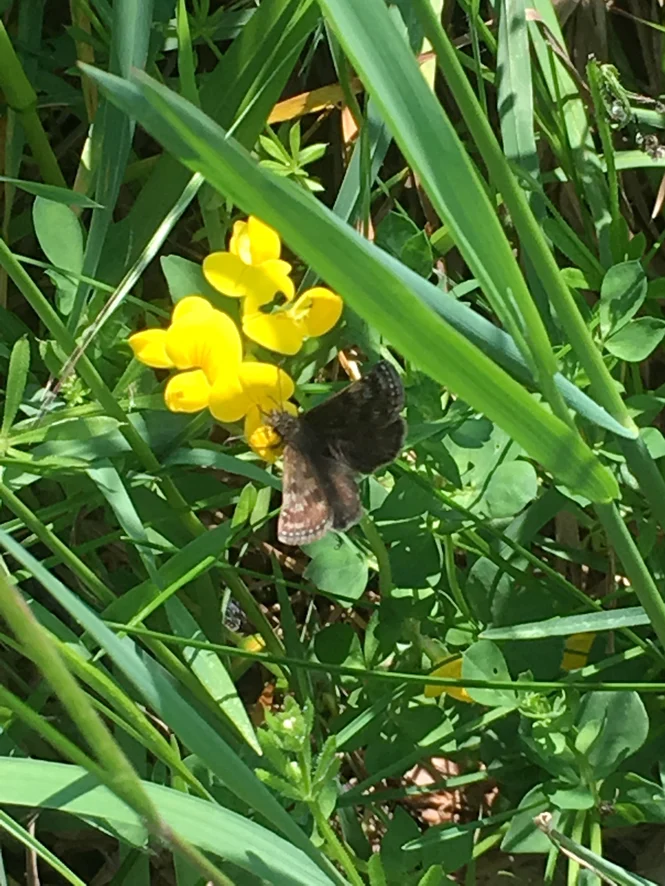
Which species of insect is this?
Erynnis tages
